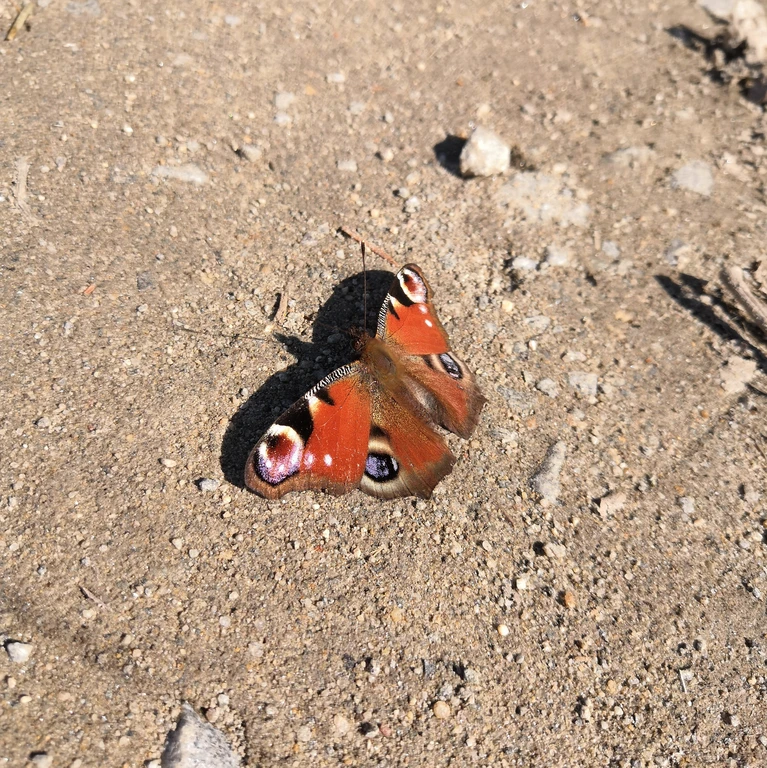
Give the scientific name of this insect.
Aglais io
